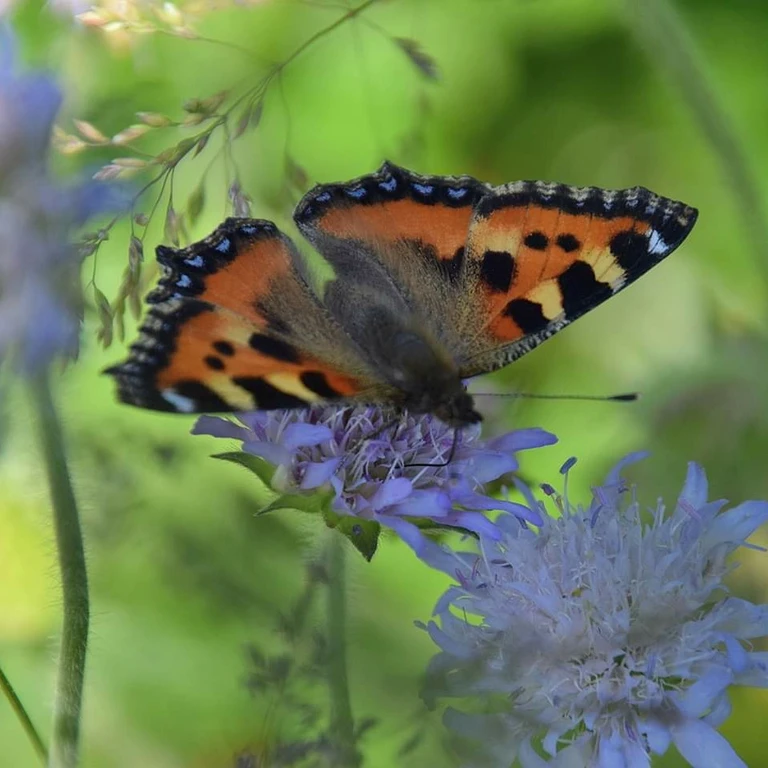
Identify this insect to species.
Aglais urticae
